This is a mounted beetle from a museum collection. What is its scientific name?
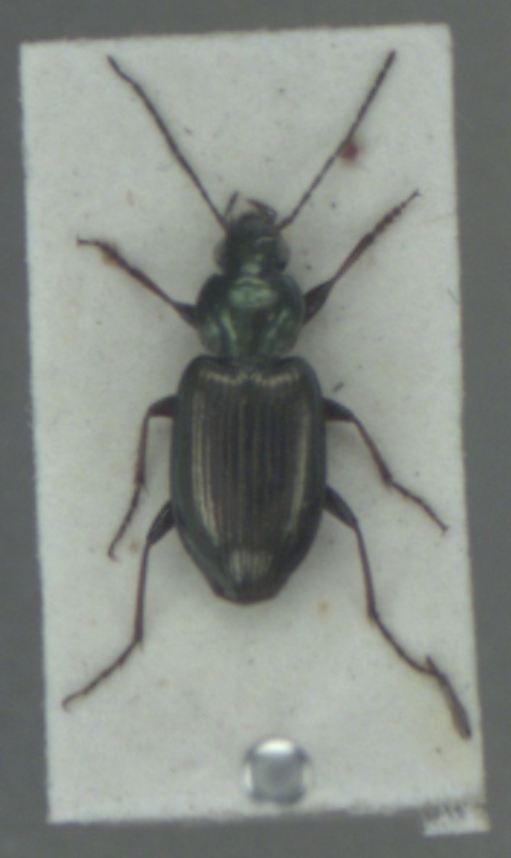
Agonum muelleri
